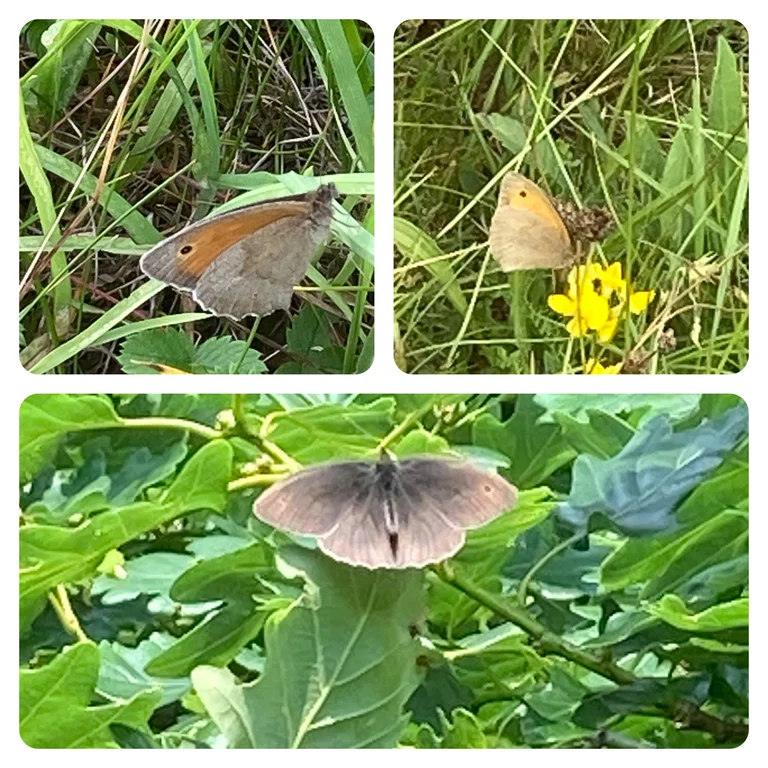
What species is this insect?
Maniola jurtina
